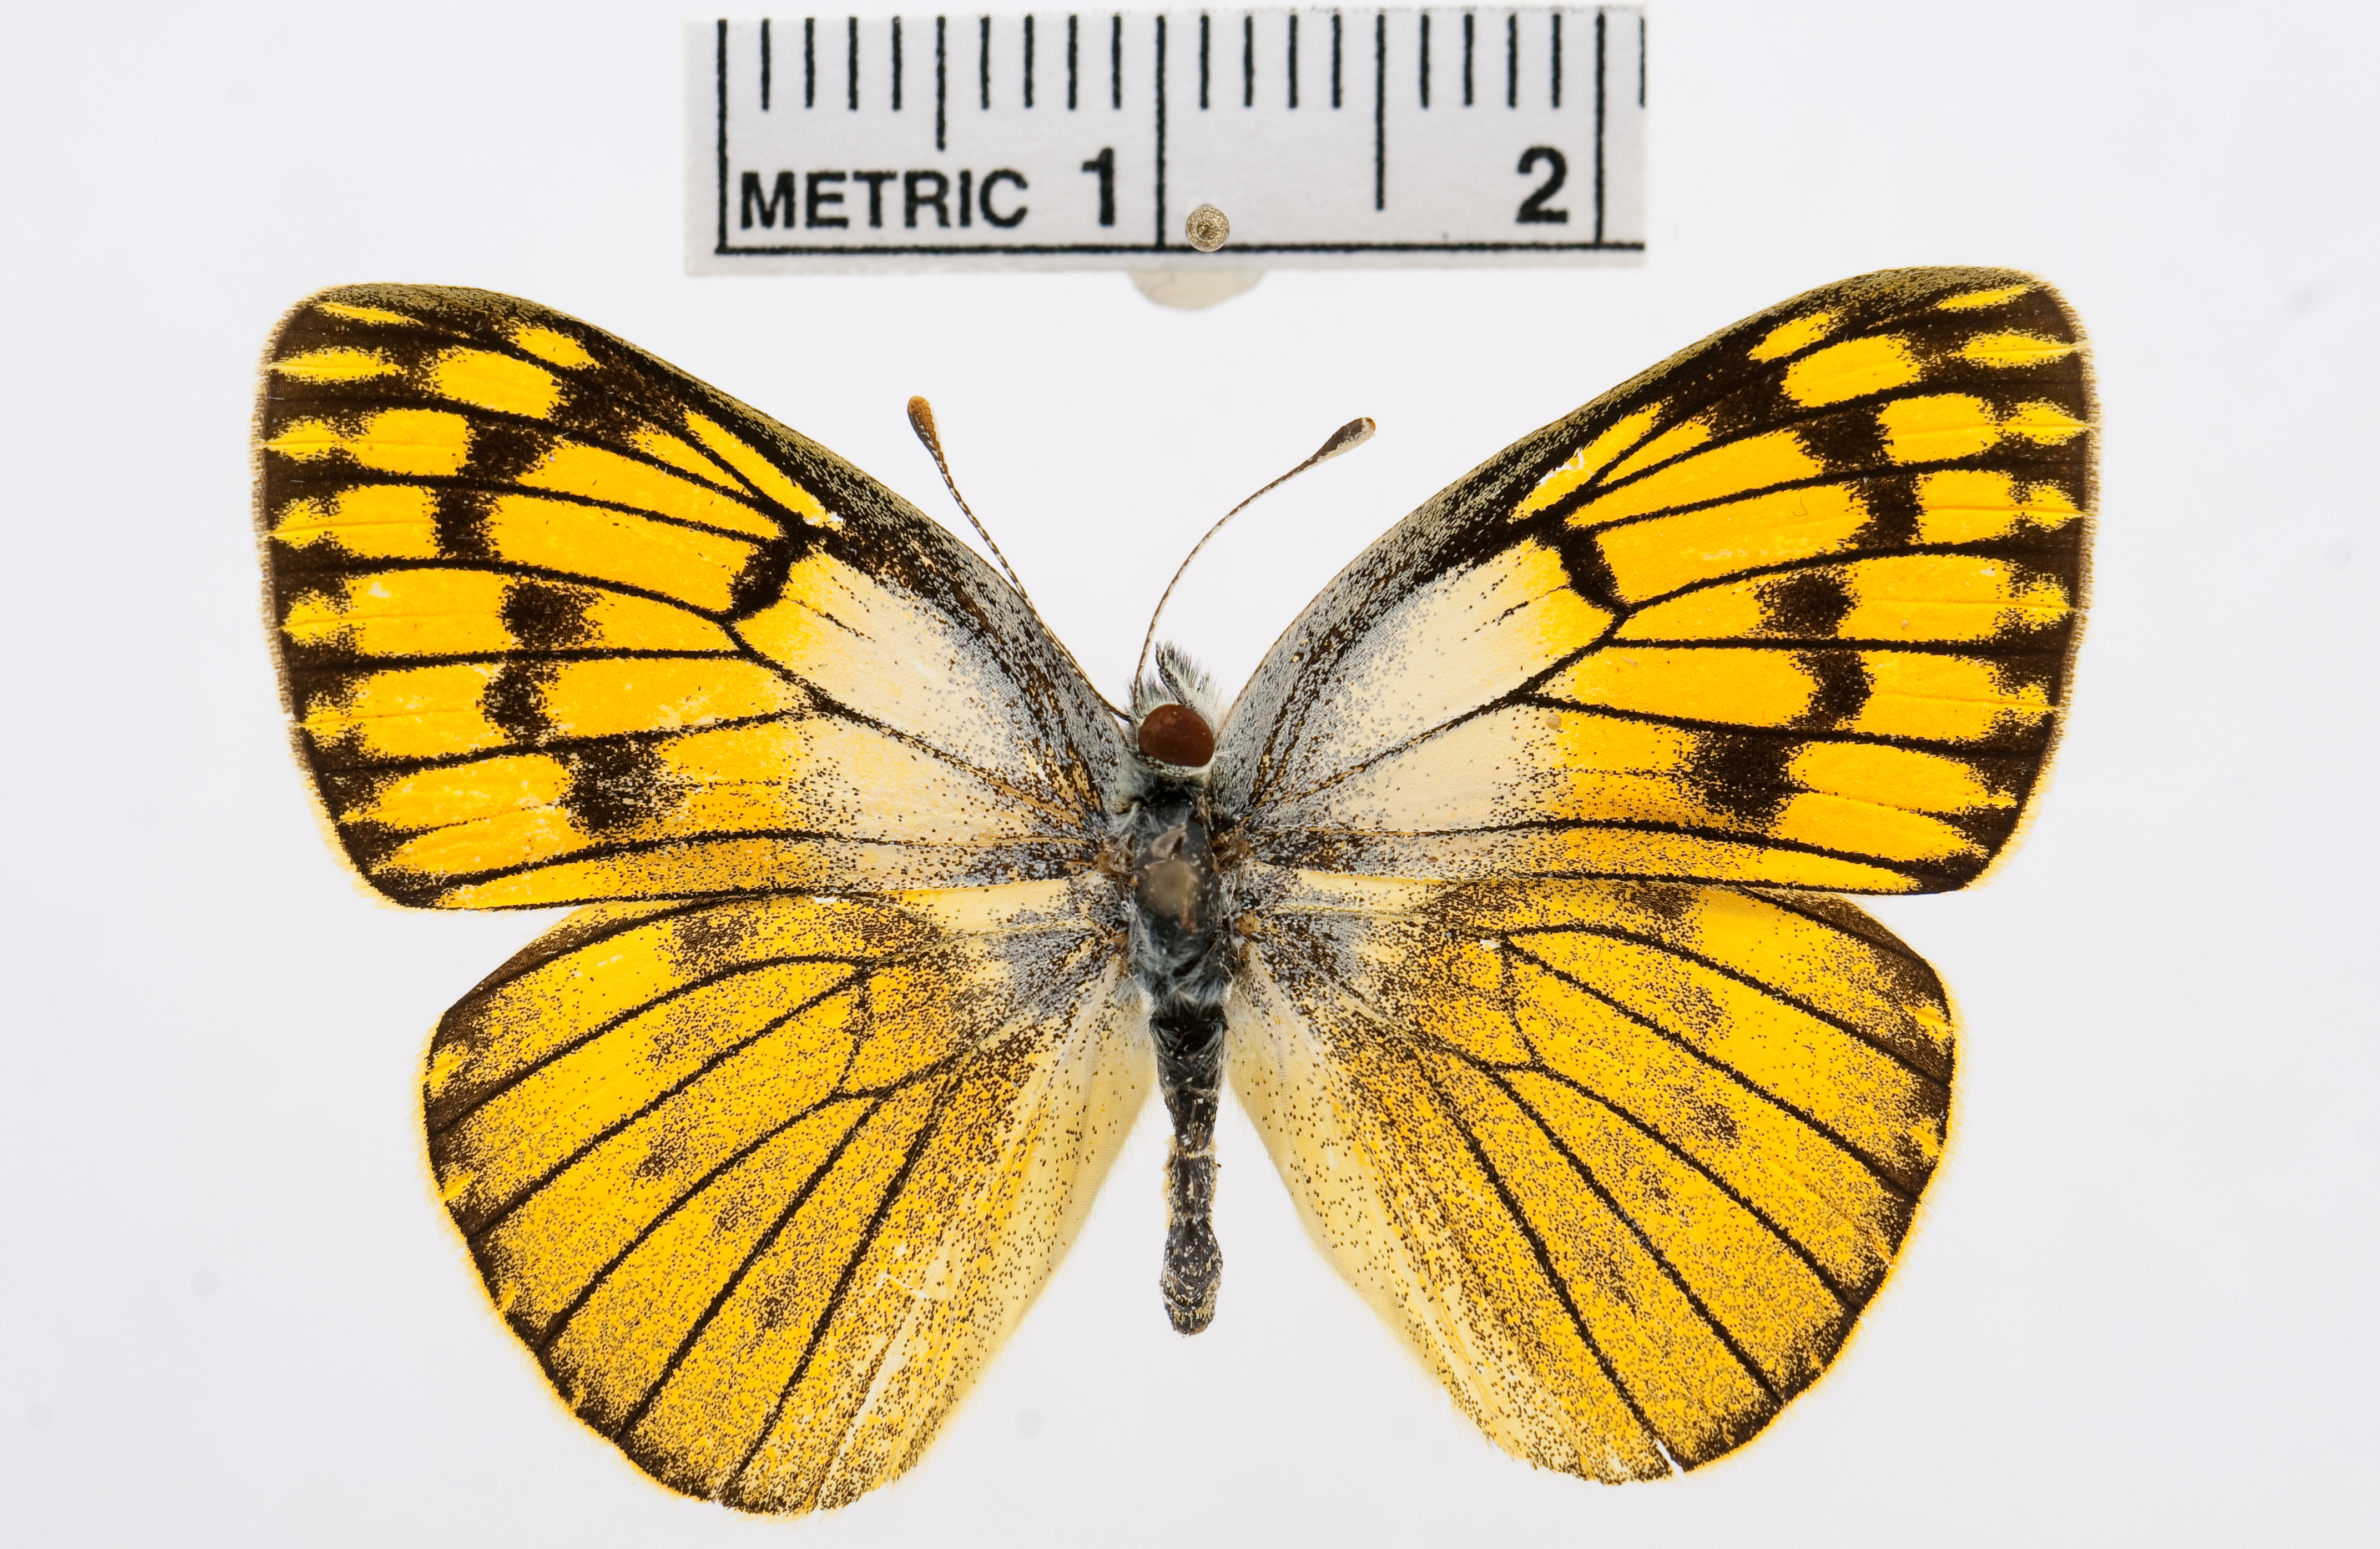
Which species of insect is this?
Colotis chrysonome
